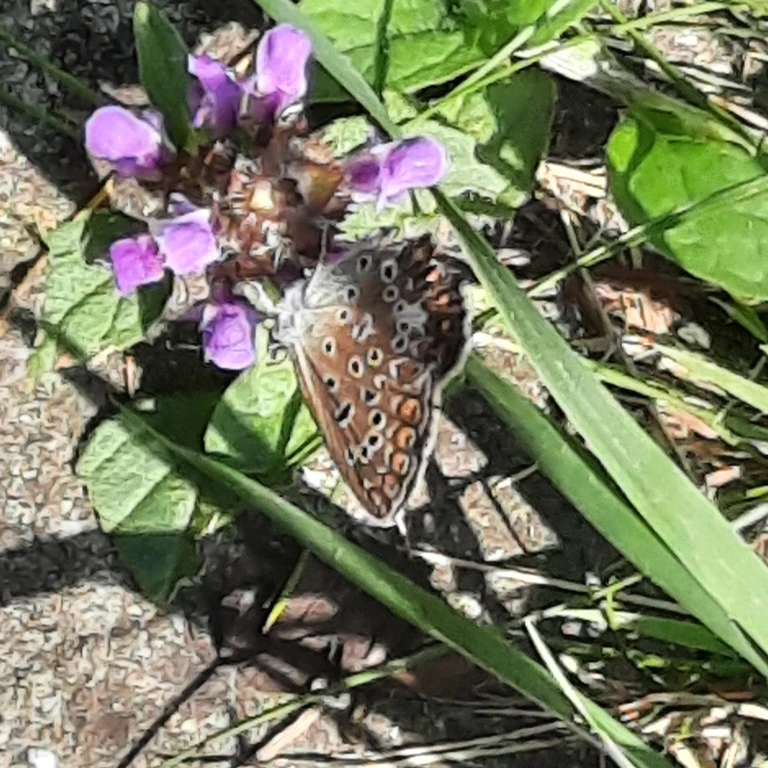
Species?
Polyommatus icarus
